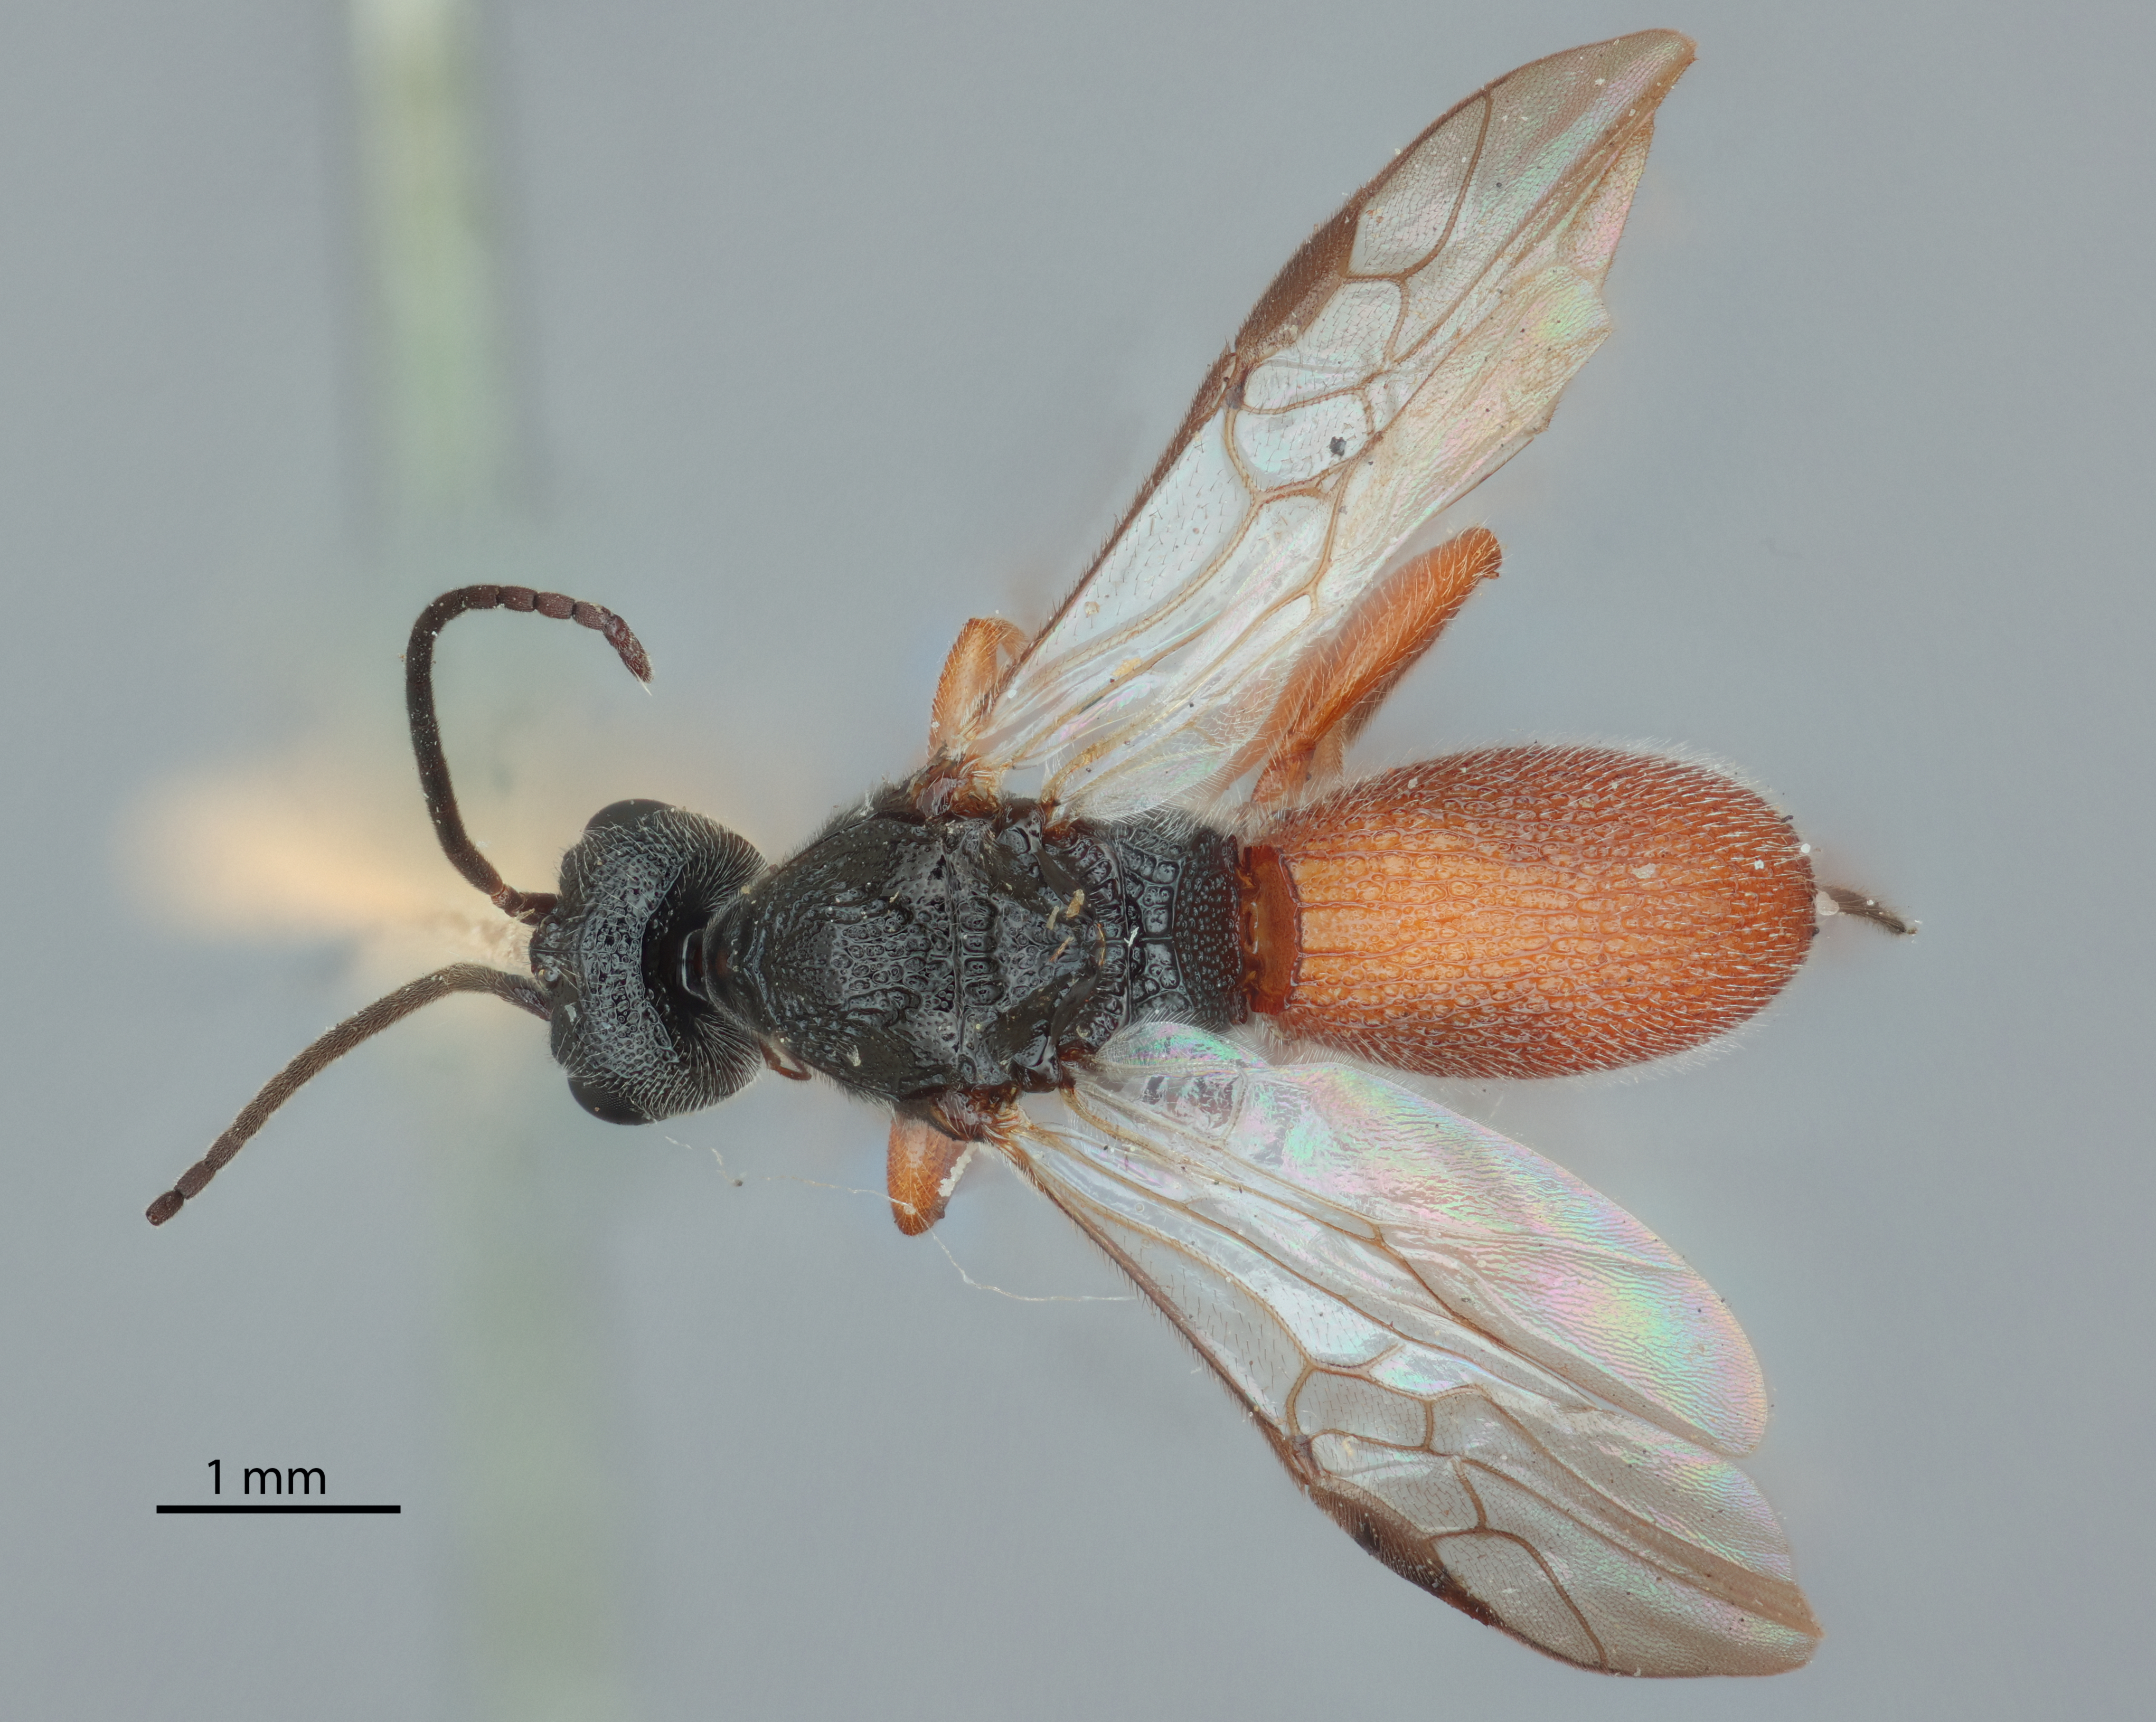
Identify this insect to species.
Urosigalphus forbesi
